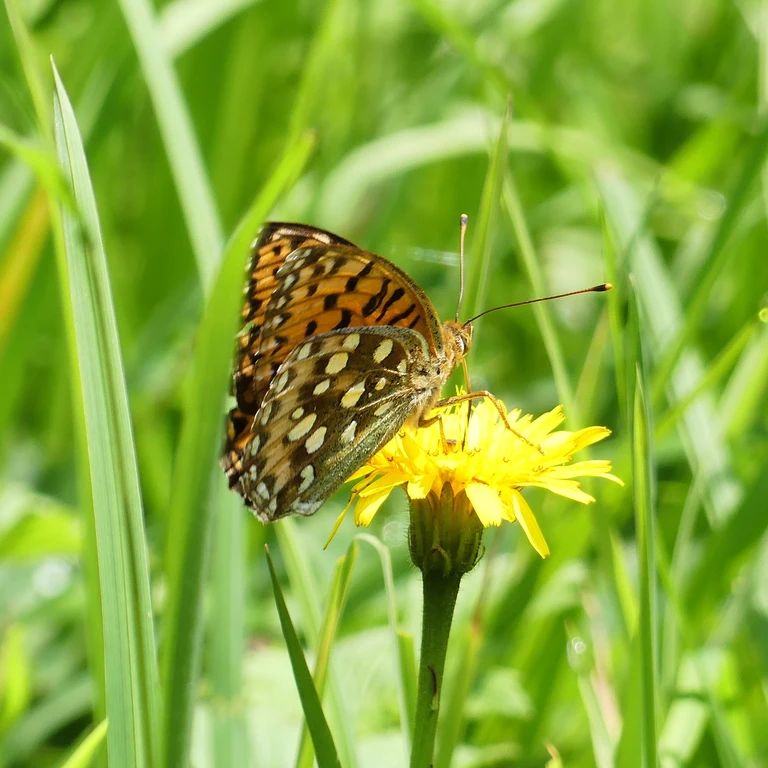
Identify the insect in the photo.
Speyeria aglaja
